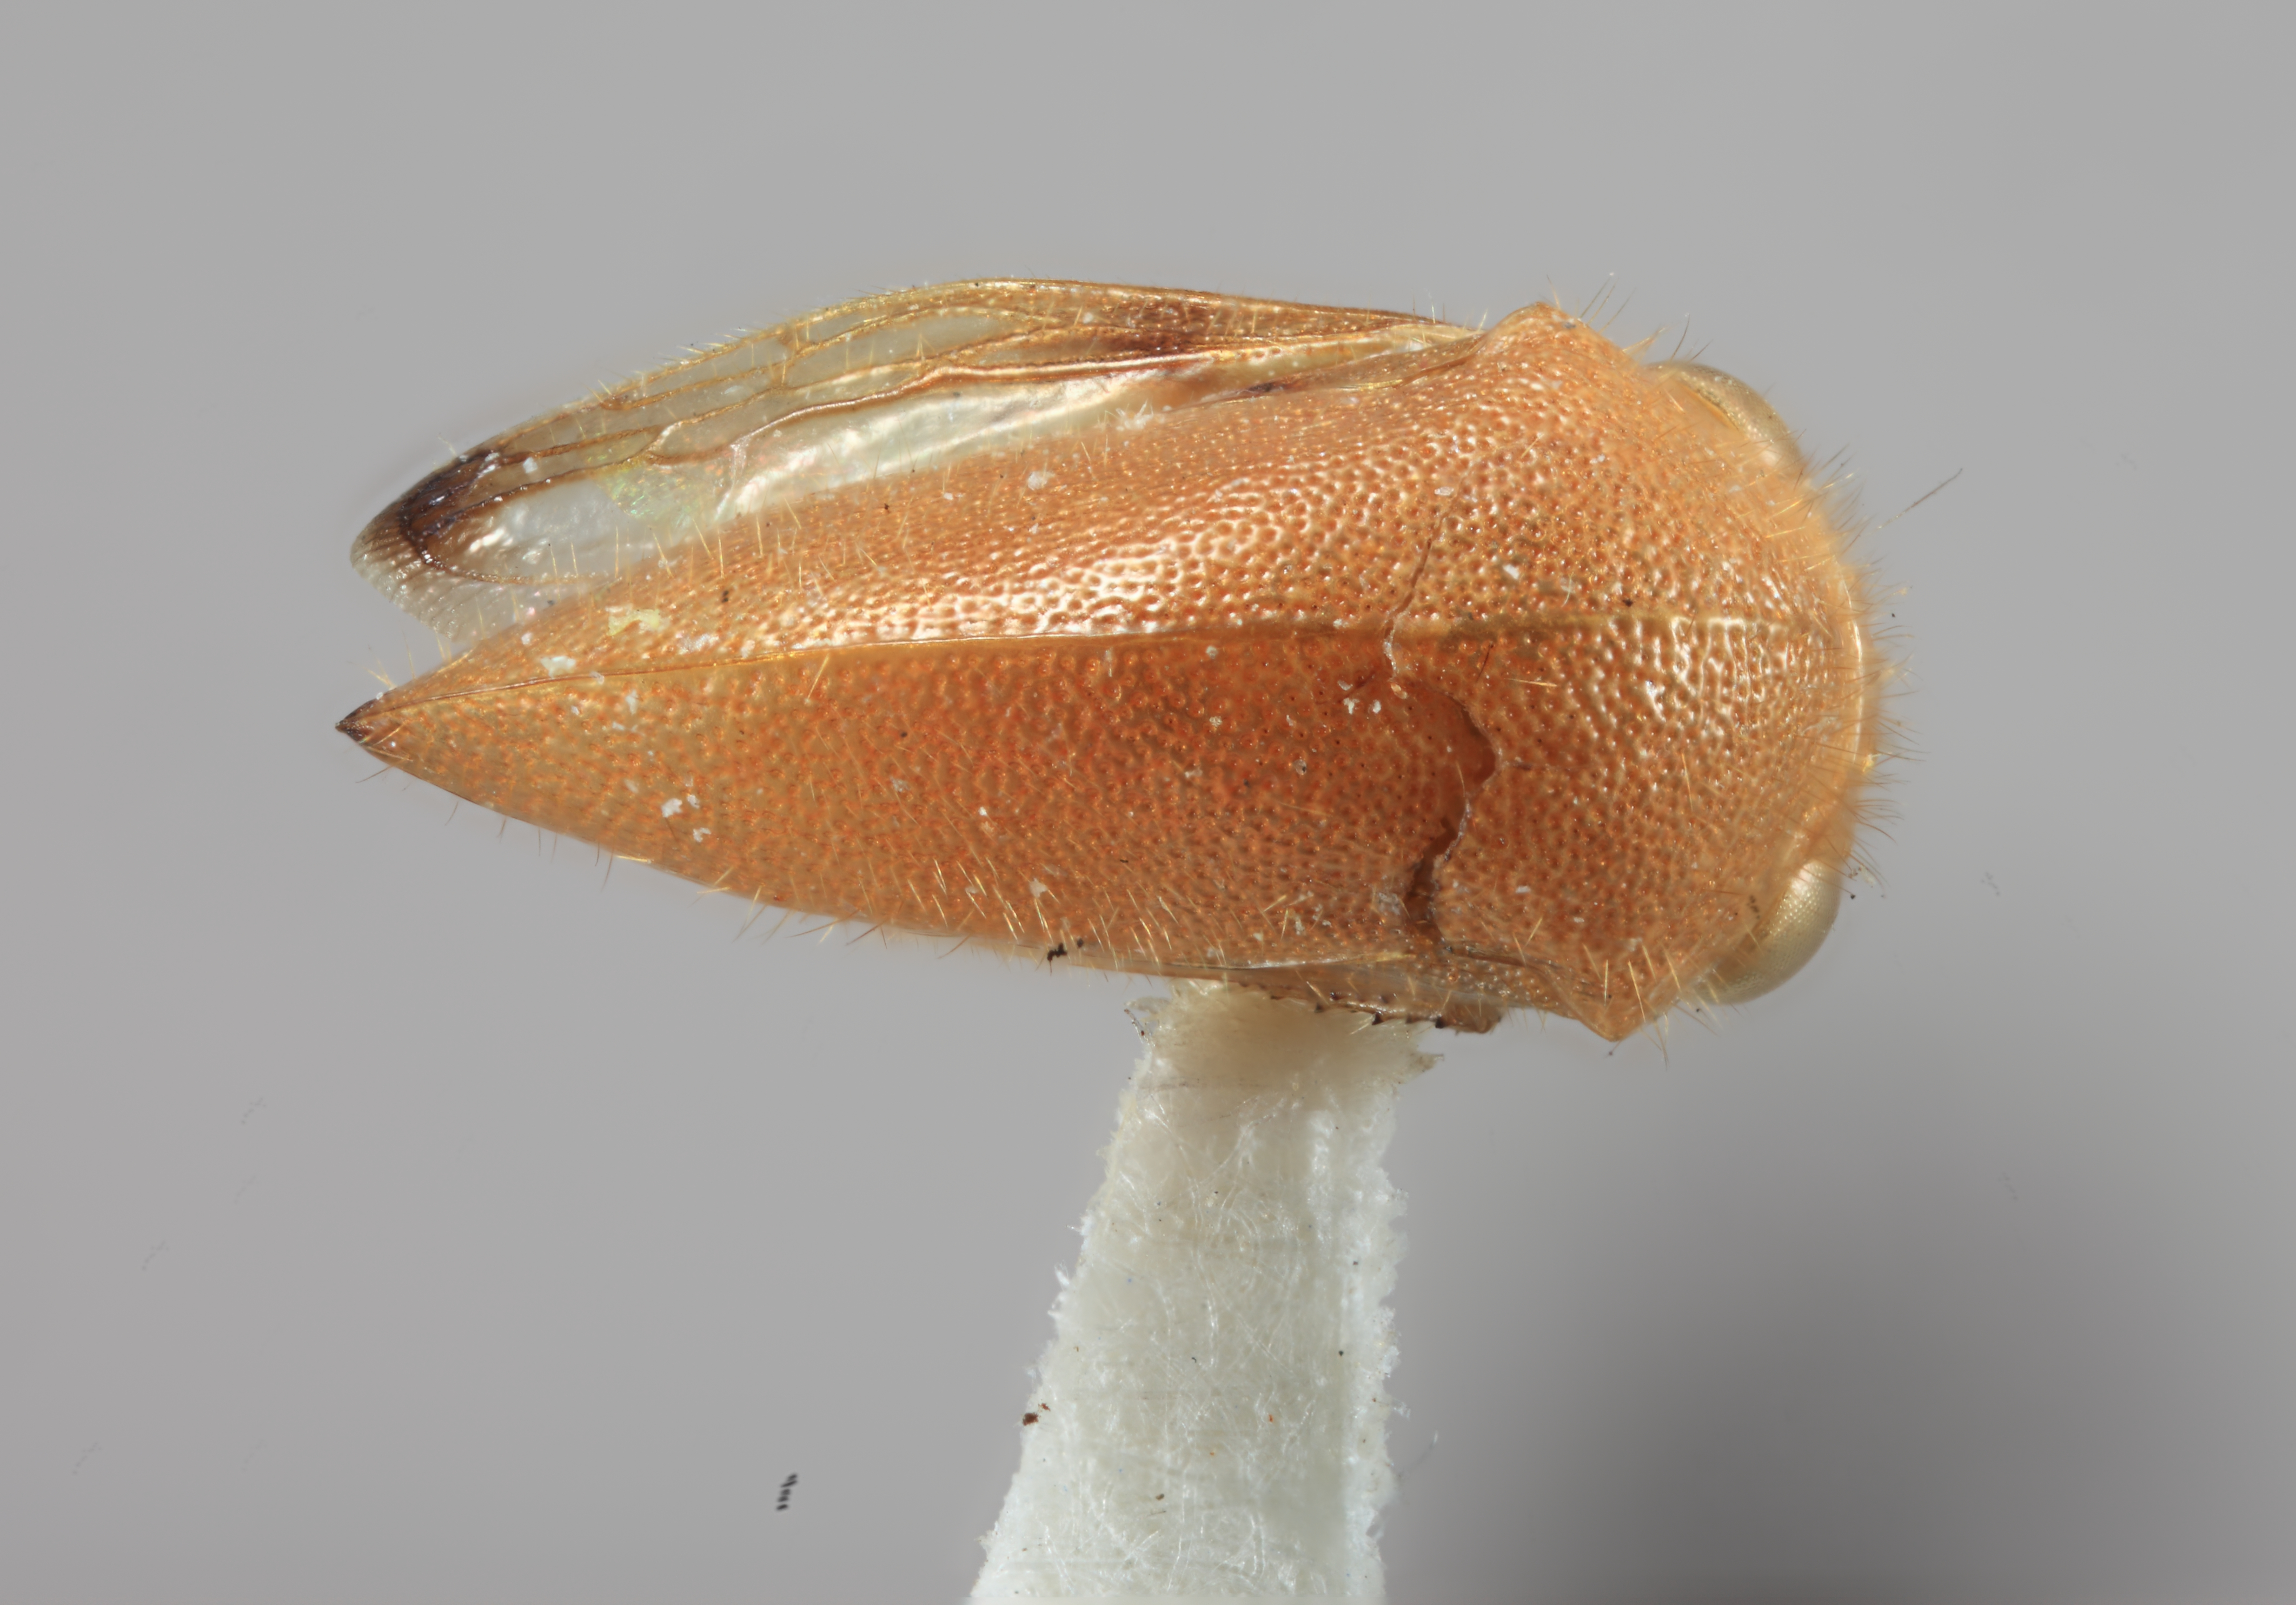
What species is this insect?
Amastris froeschneri
